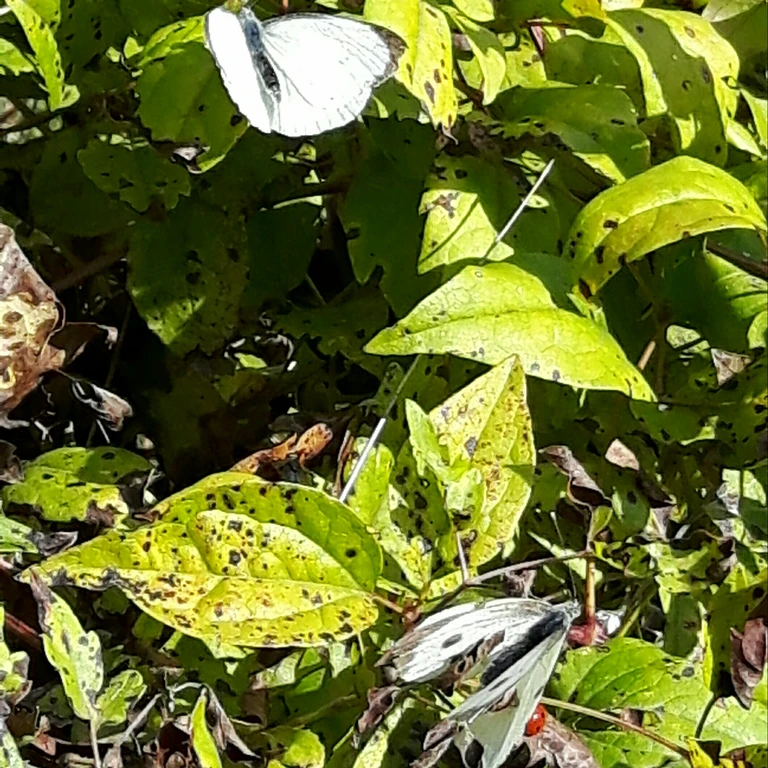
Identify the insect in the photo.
Pieris brassicae
